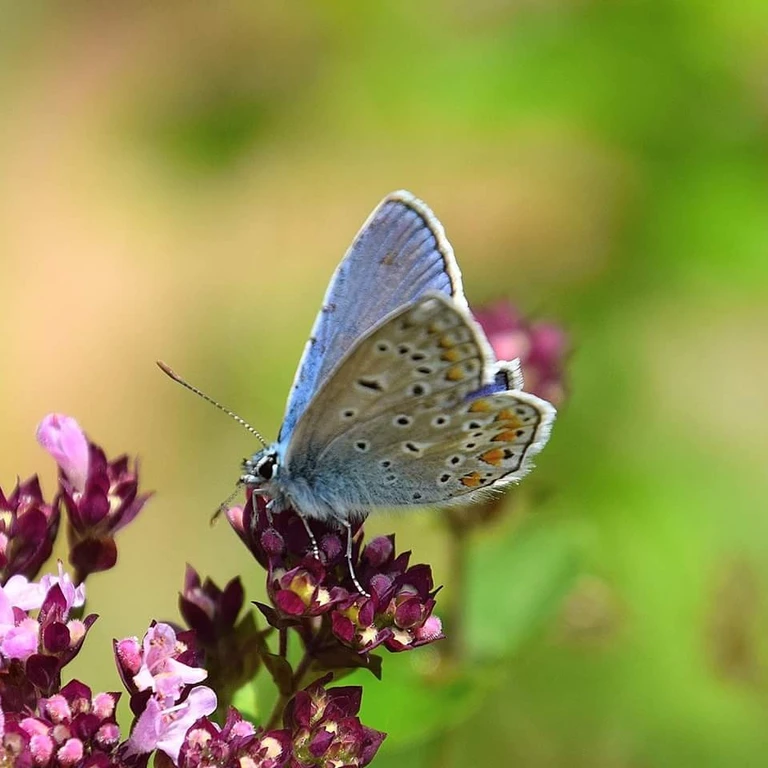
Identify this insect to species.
Polyommatus icarus
